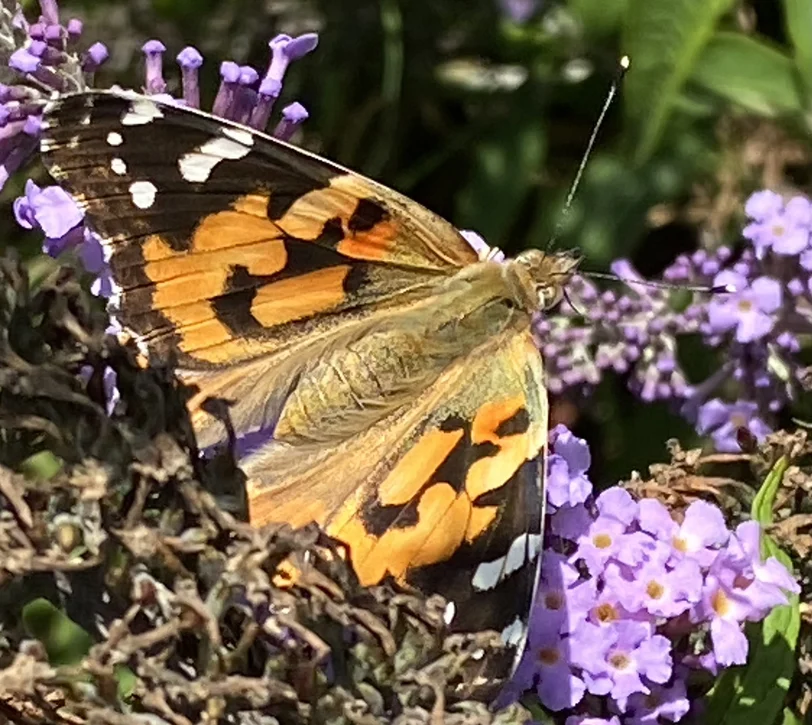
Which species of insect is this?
Vanessa cardui
